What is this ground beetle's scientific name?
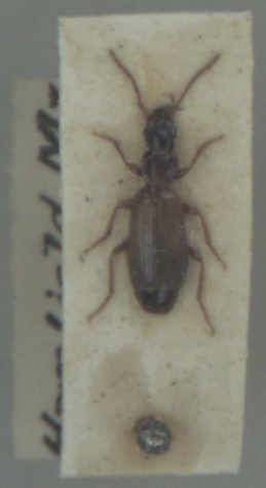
Paradromius linearis
